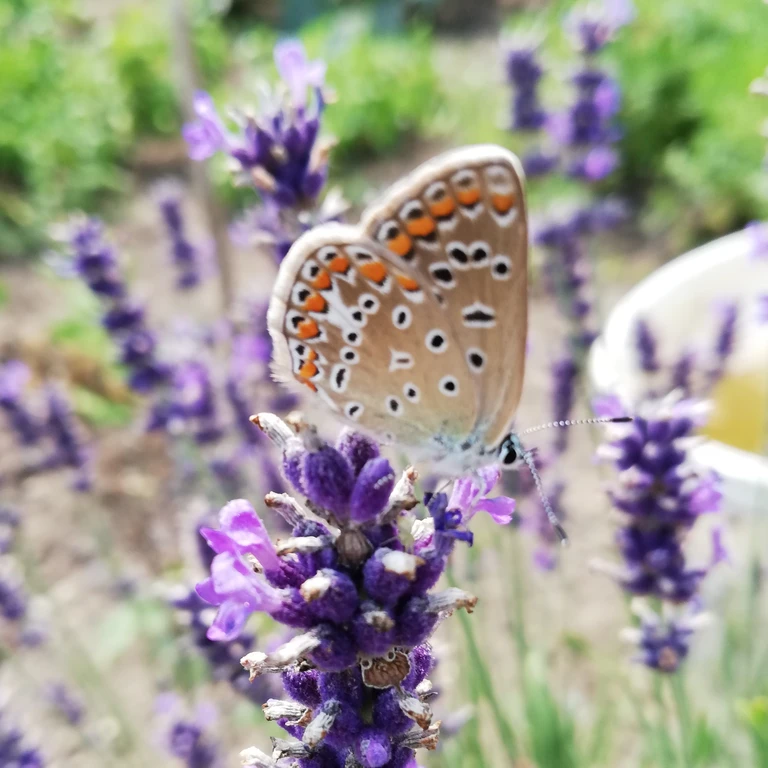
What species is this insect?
Polyommatus icarus
